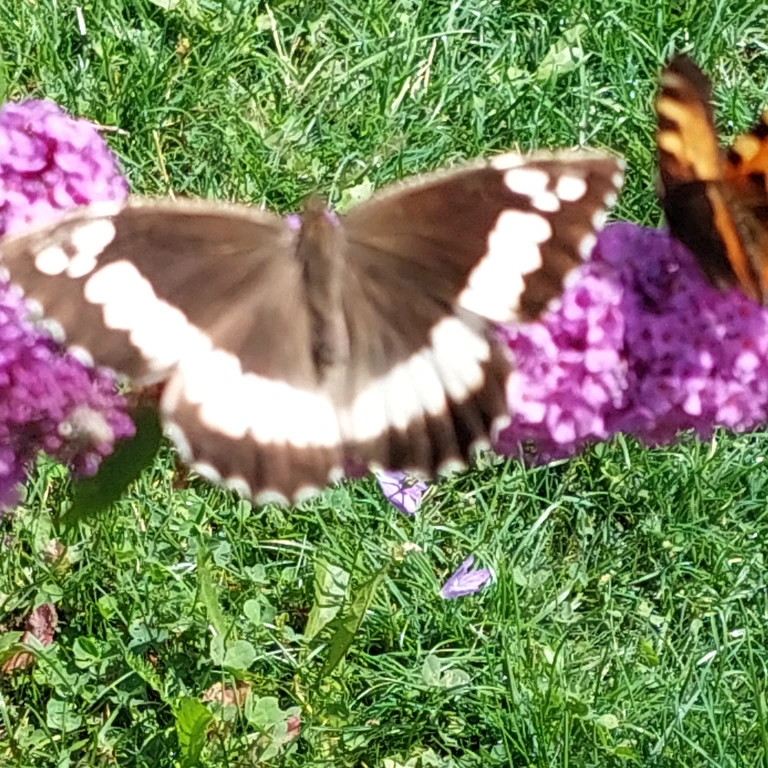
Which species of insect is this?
Brintesia circe
